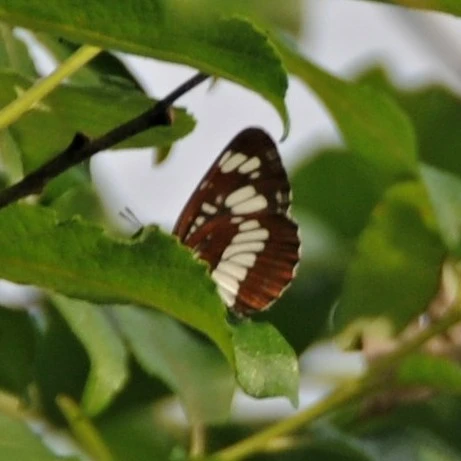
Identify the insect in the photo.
Neptis rivularis
